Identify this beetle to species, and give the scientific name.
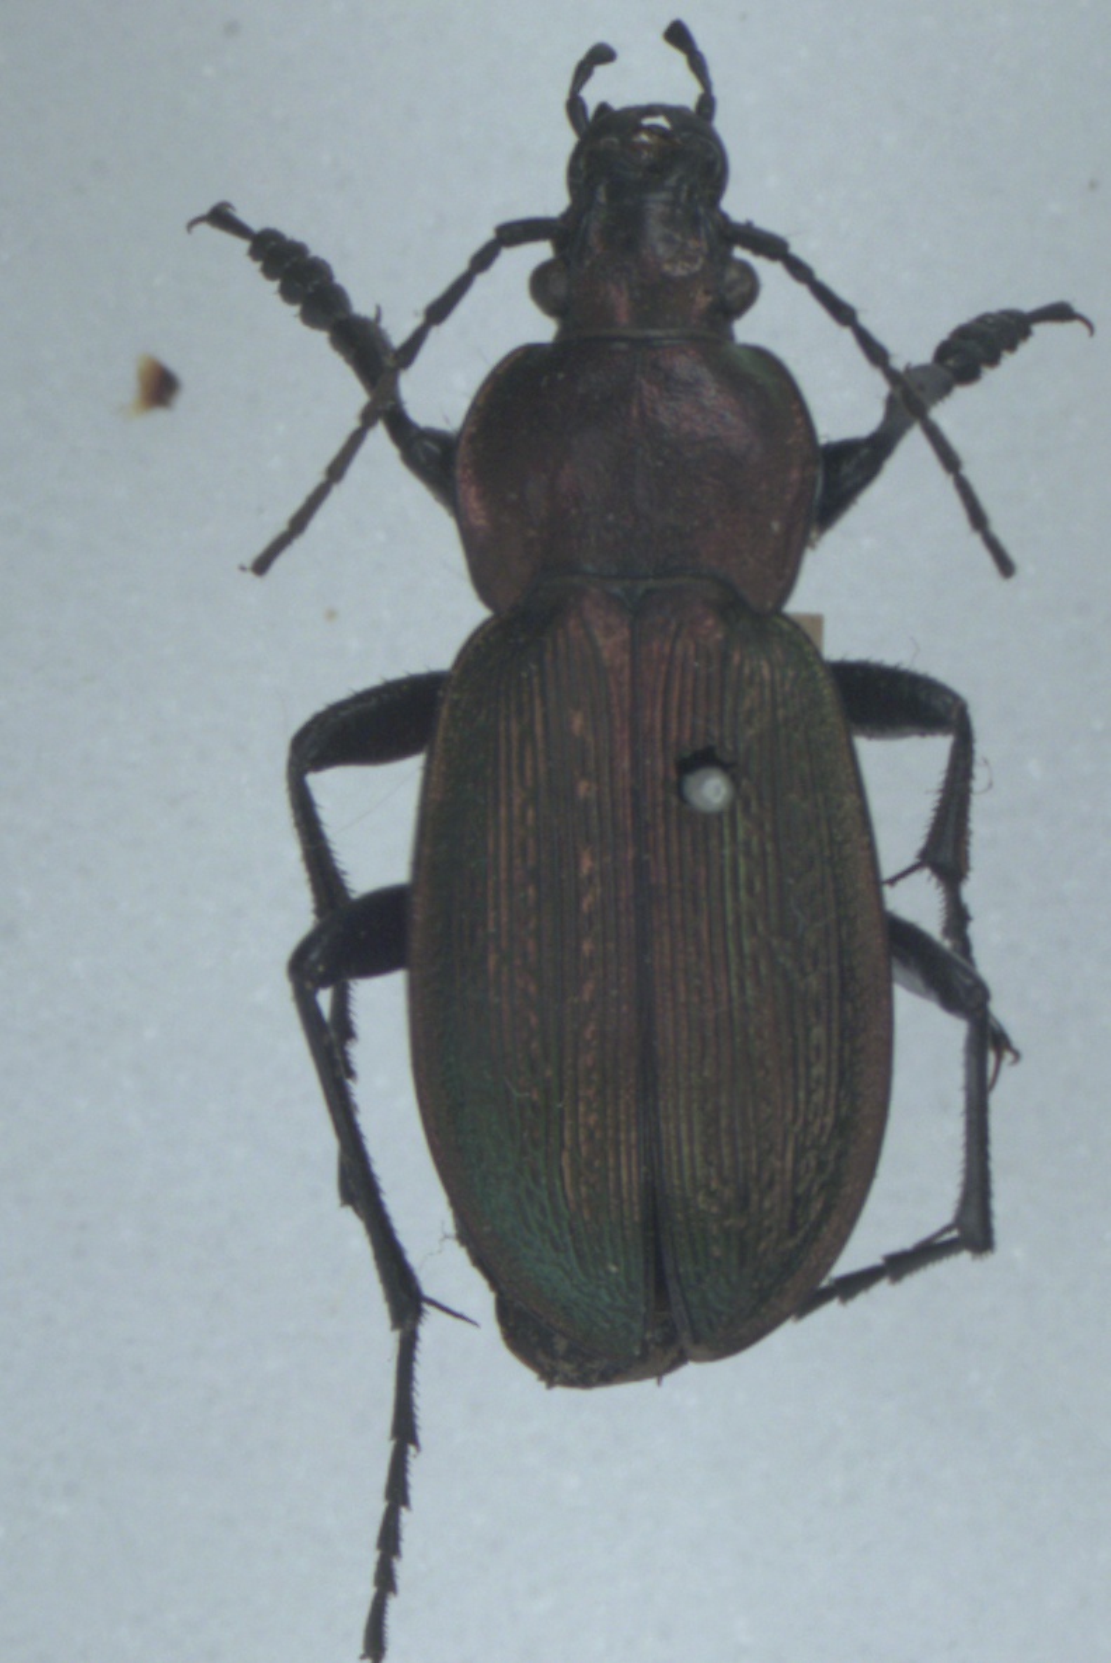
Carabus monilis
